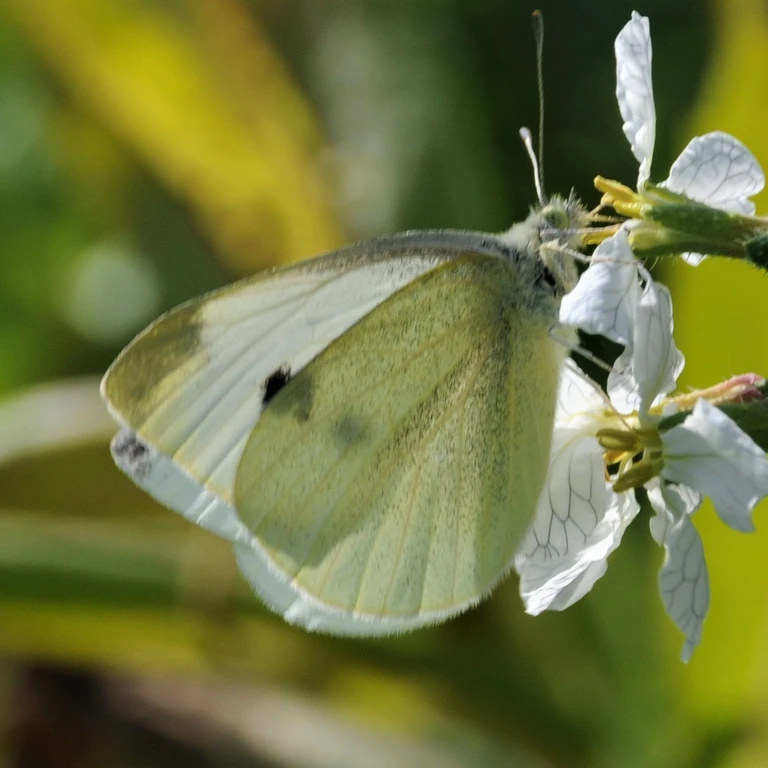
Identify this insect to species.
Pieris rapae
